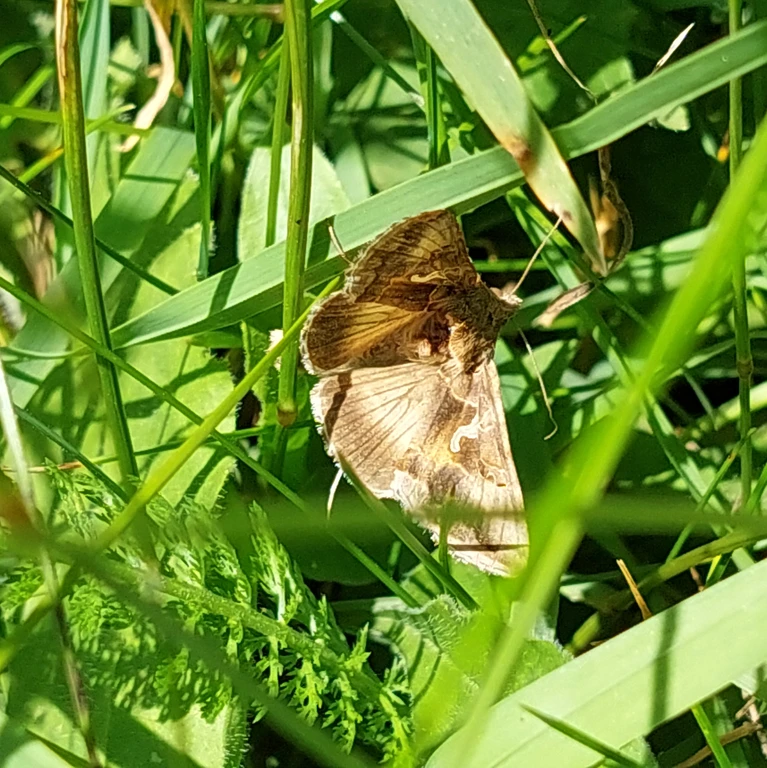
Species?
Autographa gamma
